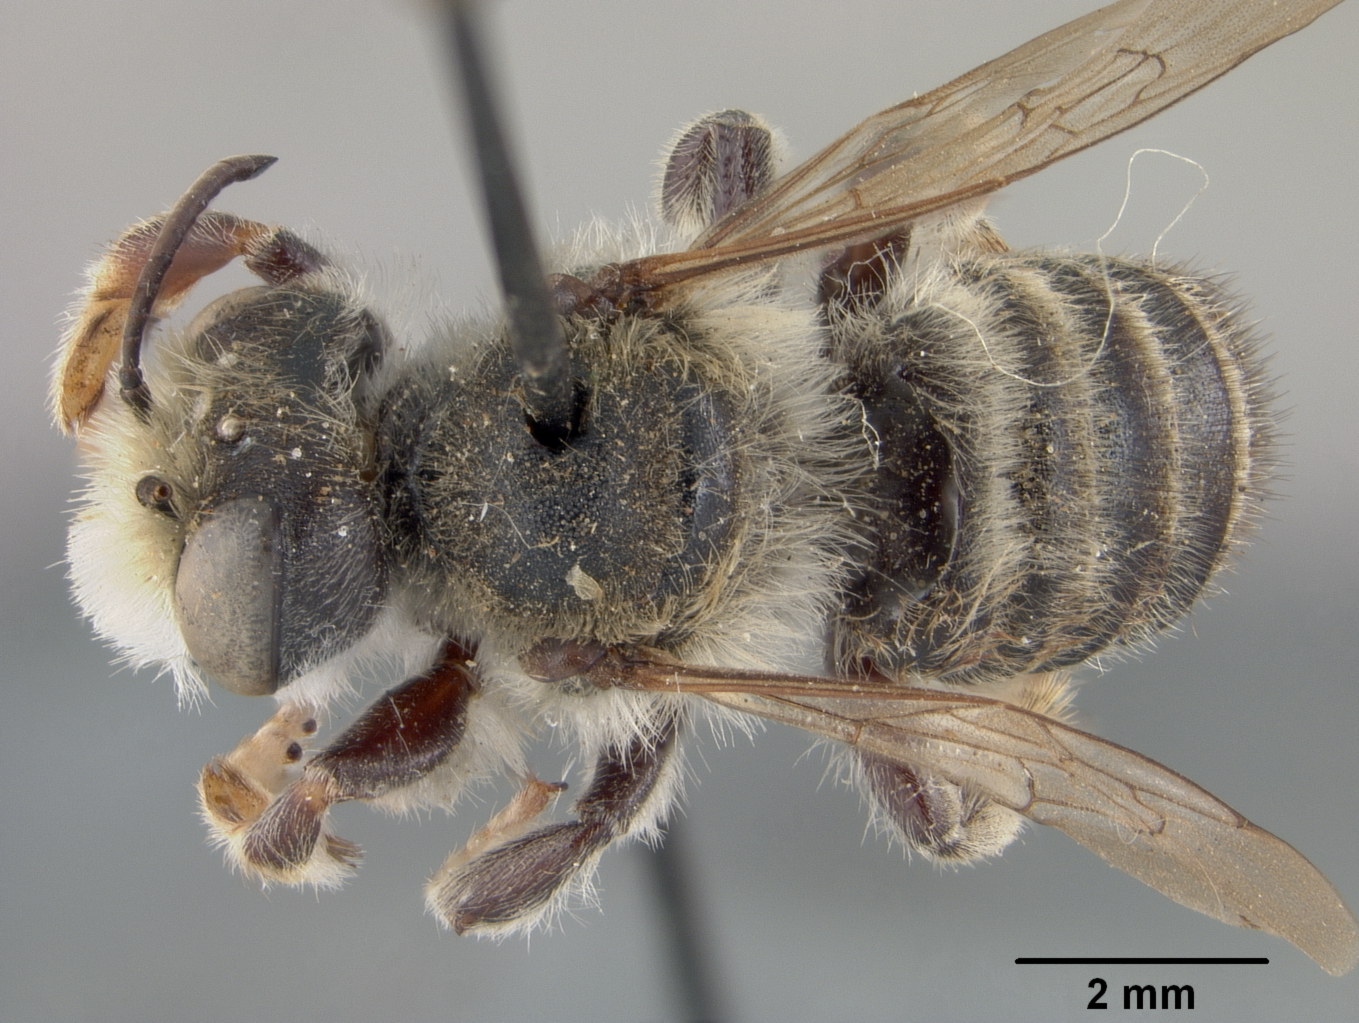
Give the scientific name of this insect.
Megachile pascoensis
